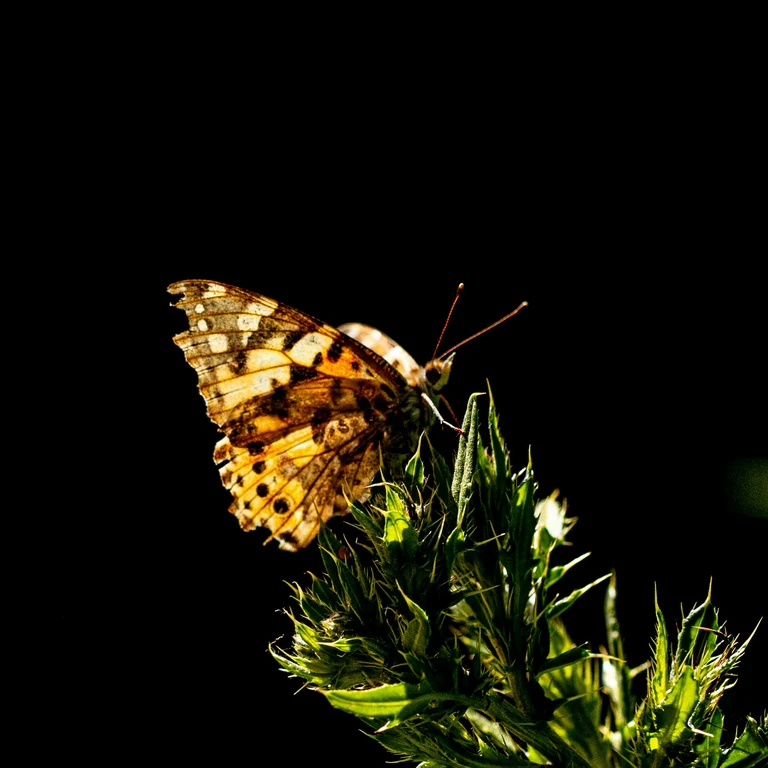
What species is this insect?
Vanessa cardui
